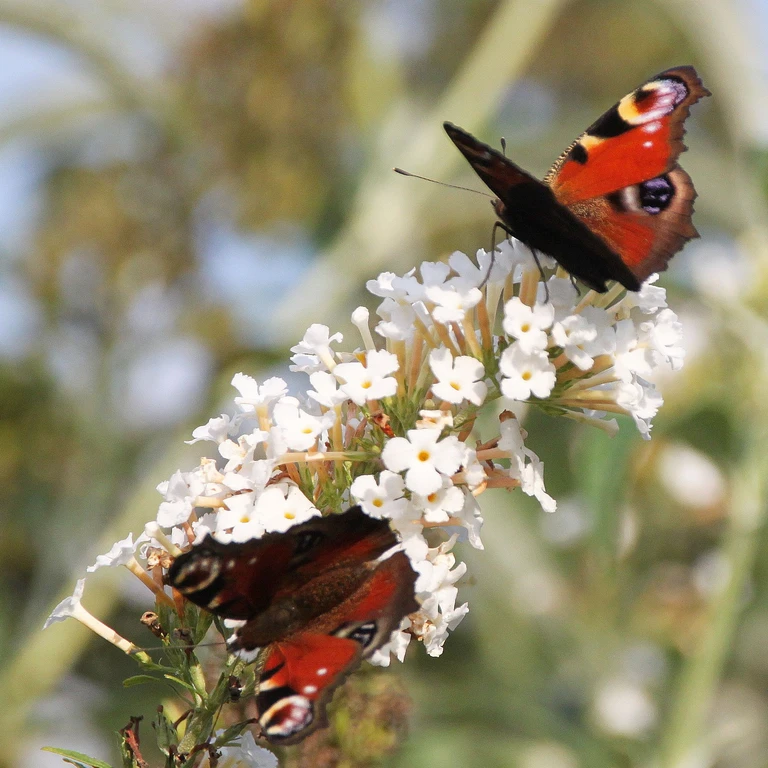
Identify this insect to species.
Aglais io
